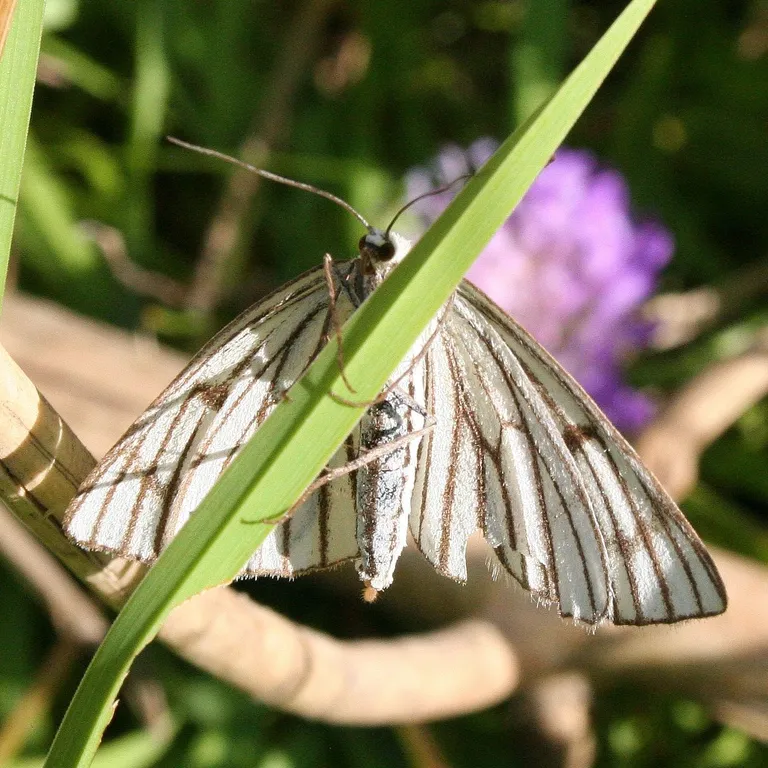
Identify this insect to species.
Siona lineata
